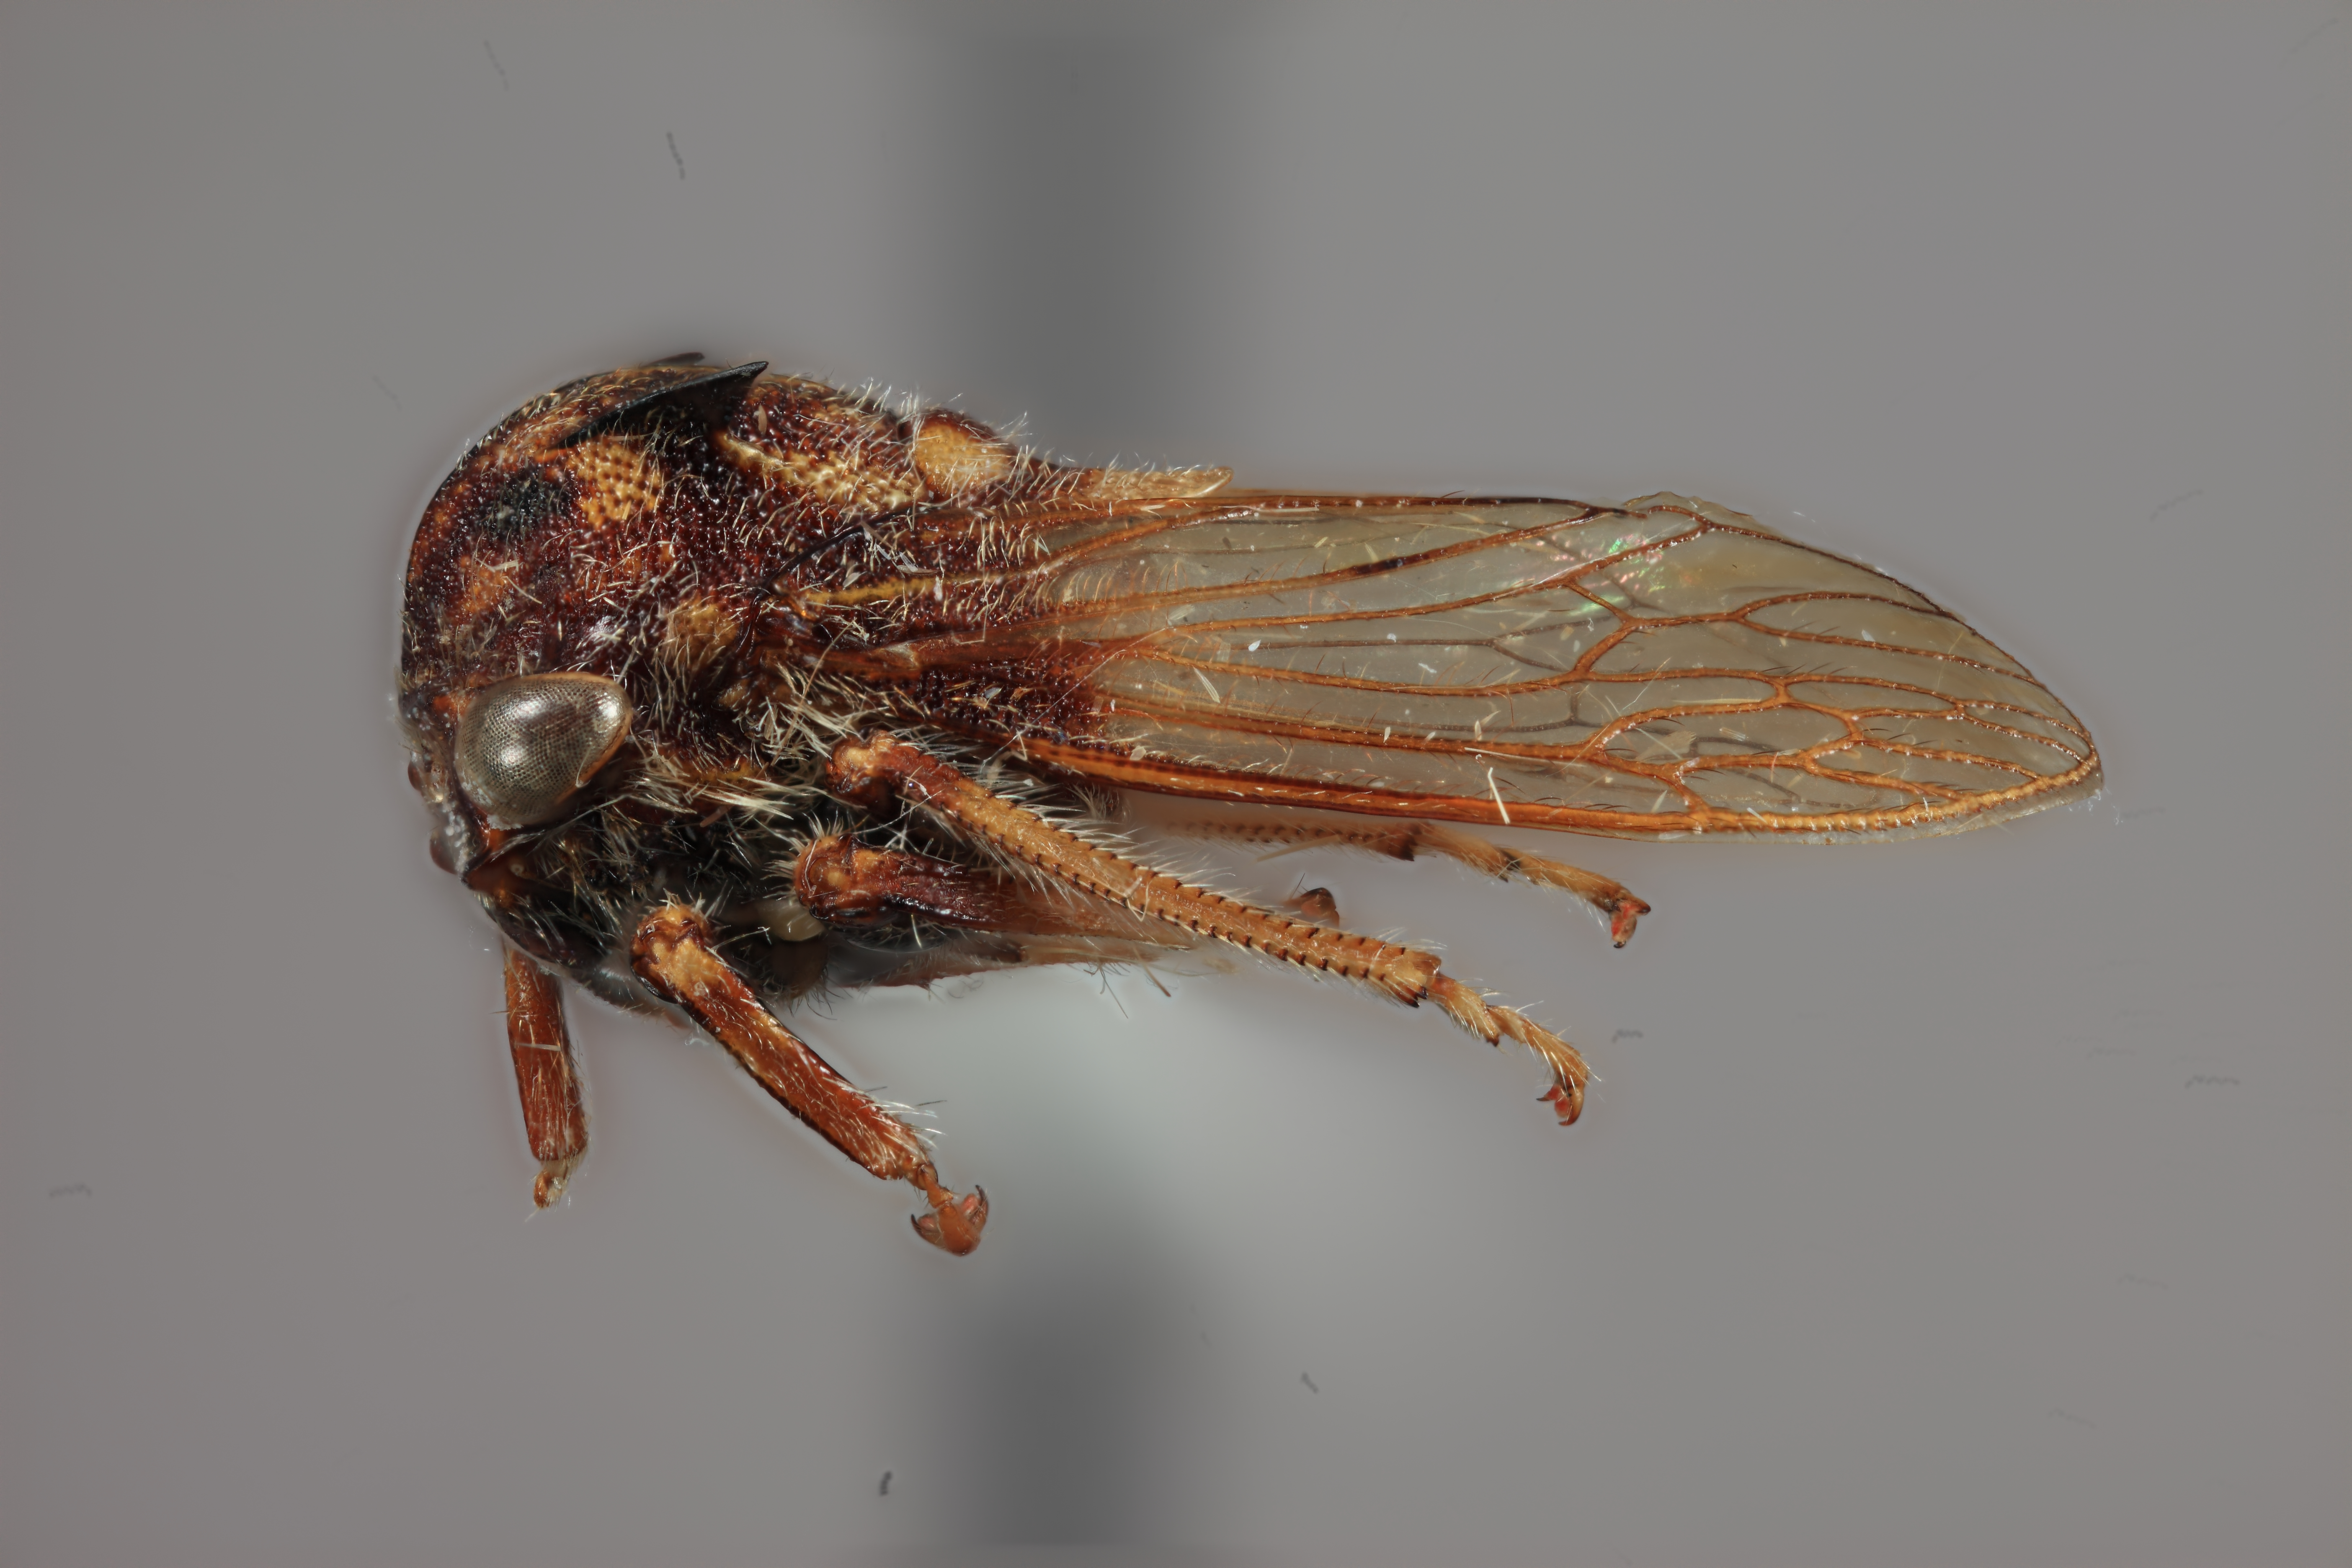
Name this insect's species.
Tolania obunca
